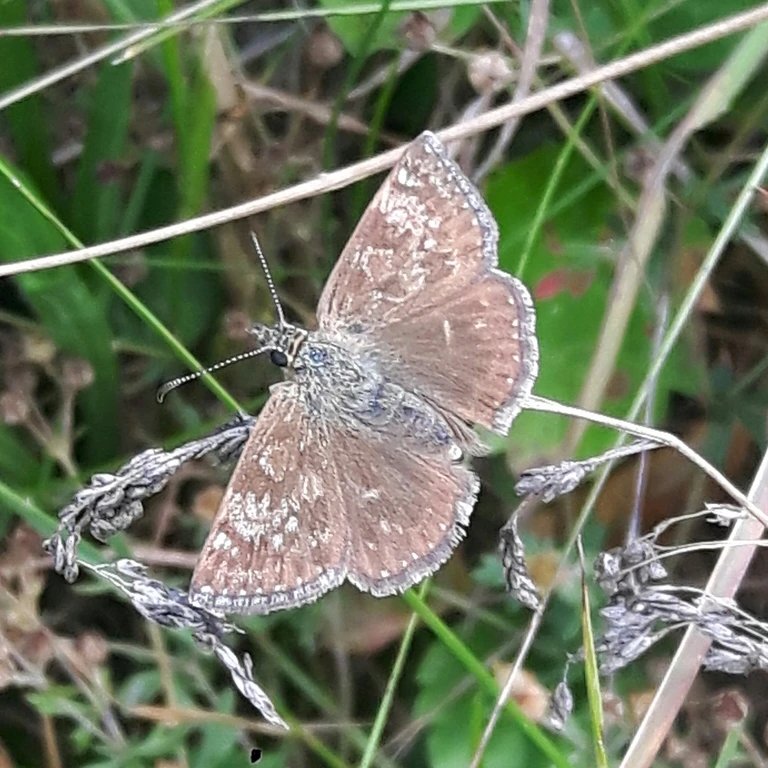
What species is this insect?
Erynnis tages
